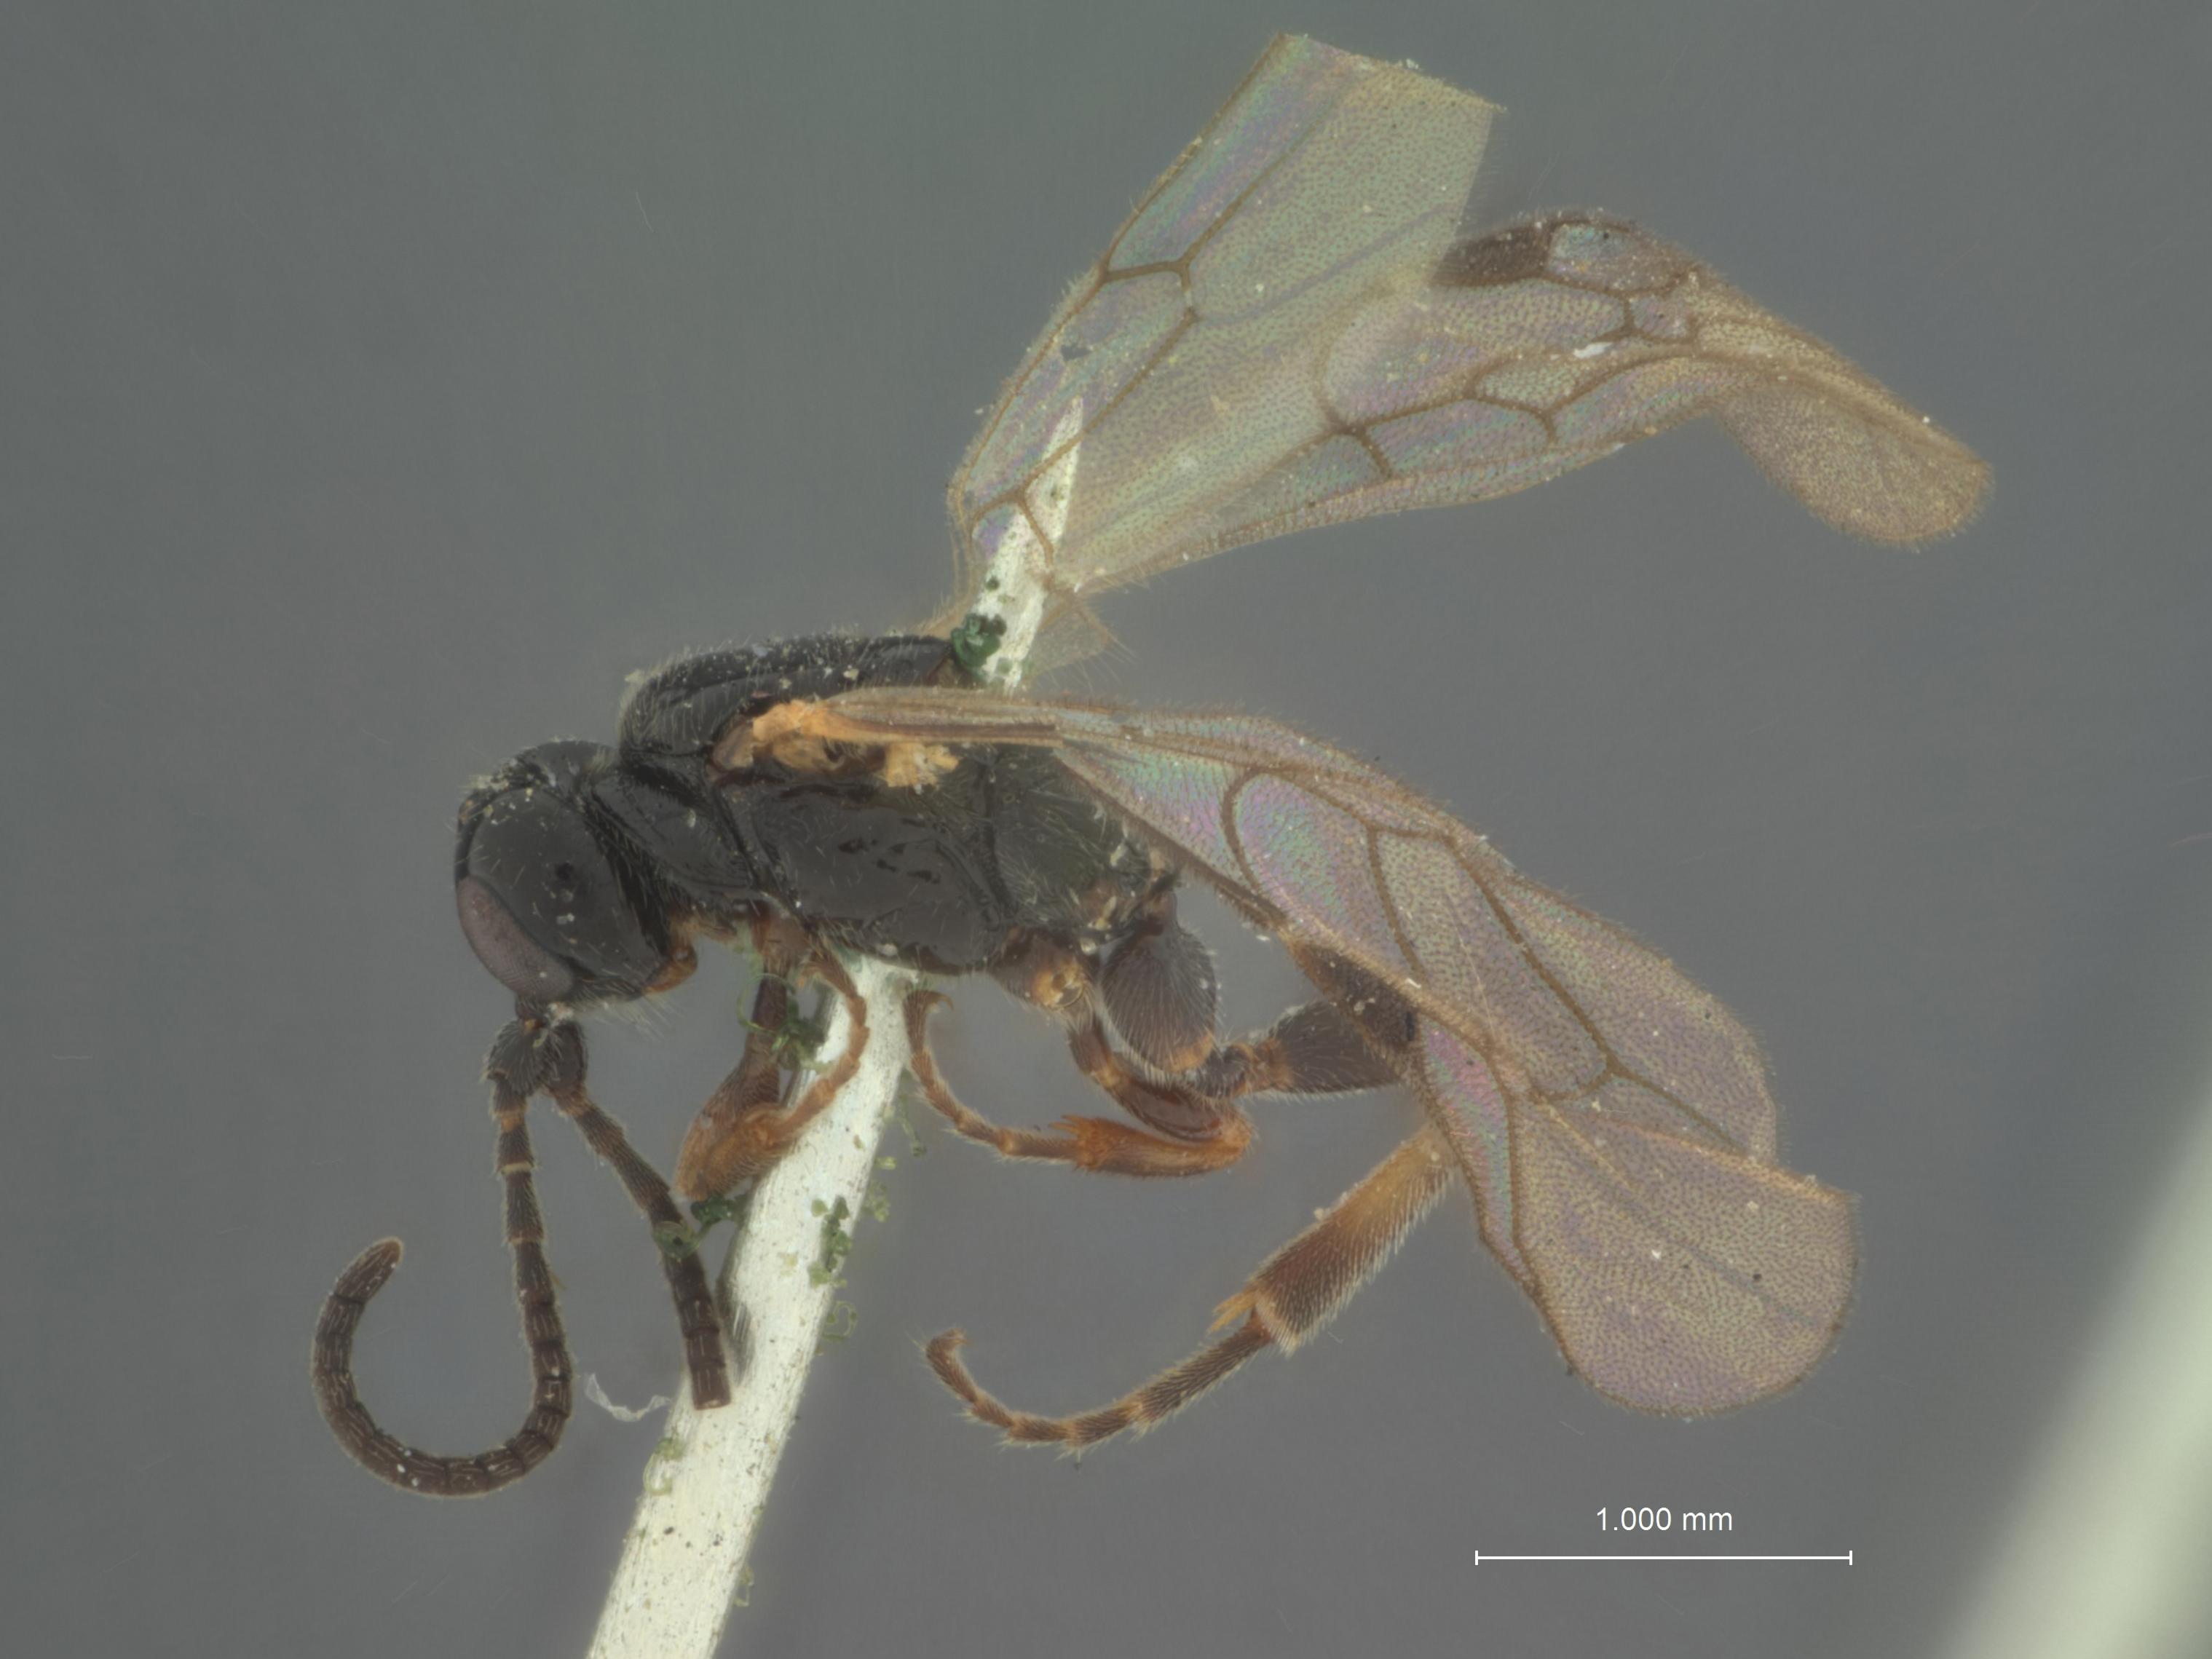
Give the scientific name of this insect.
Bathymetis simillima
